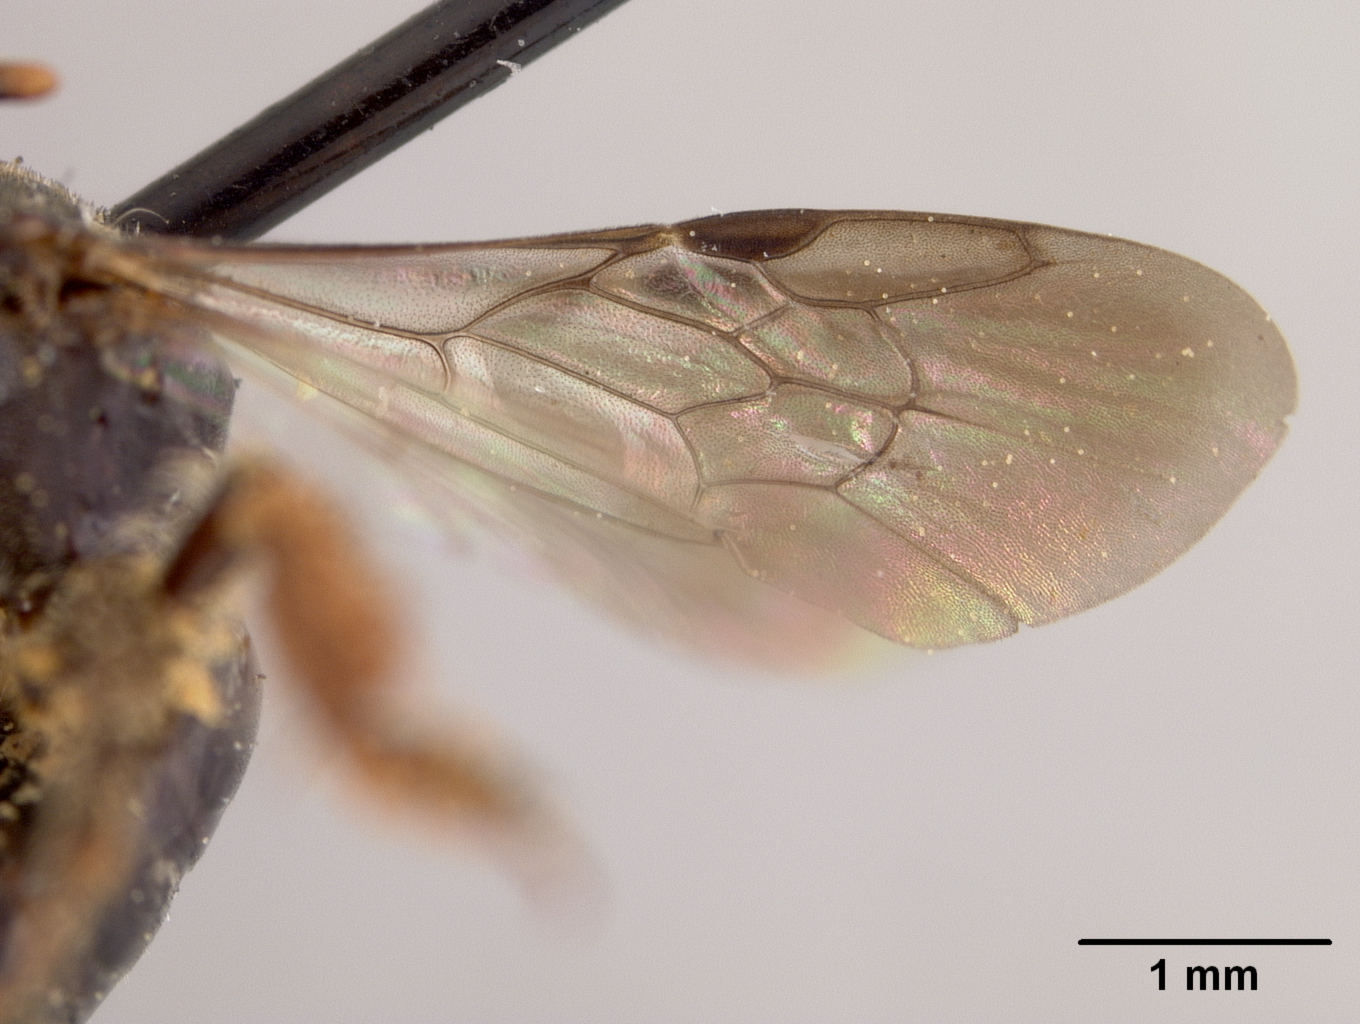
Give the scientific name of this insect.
Heterosarus aeschynomenis
